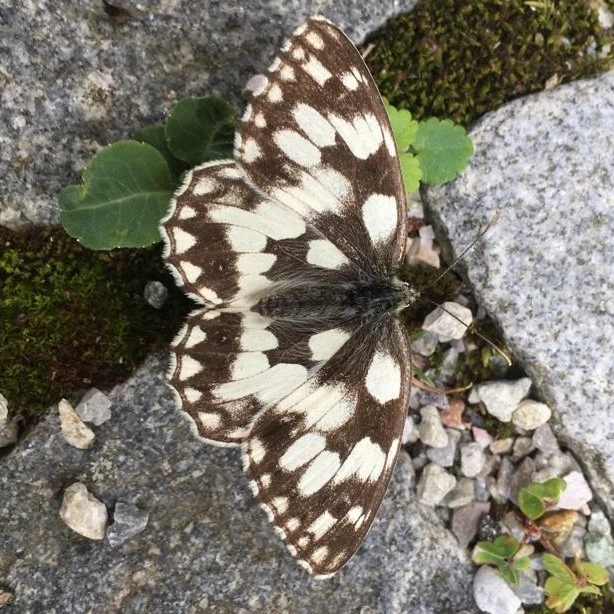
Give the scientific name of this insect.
Melanargia galathea
